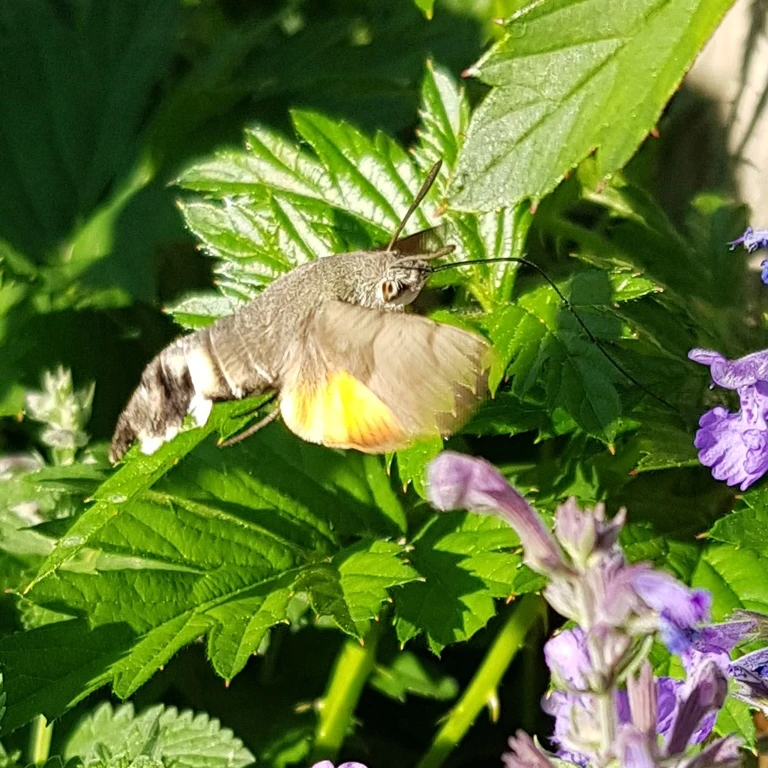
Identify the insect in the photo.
Macroglossum stellatarum
